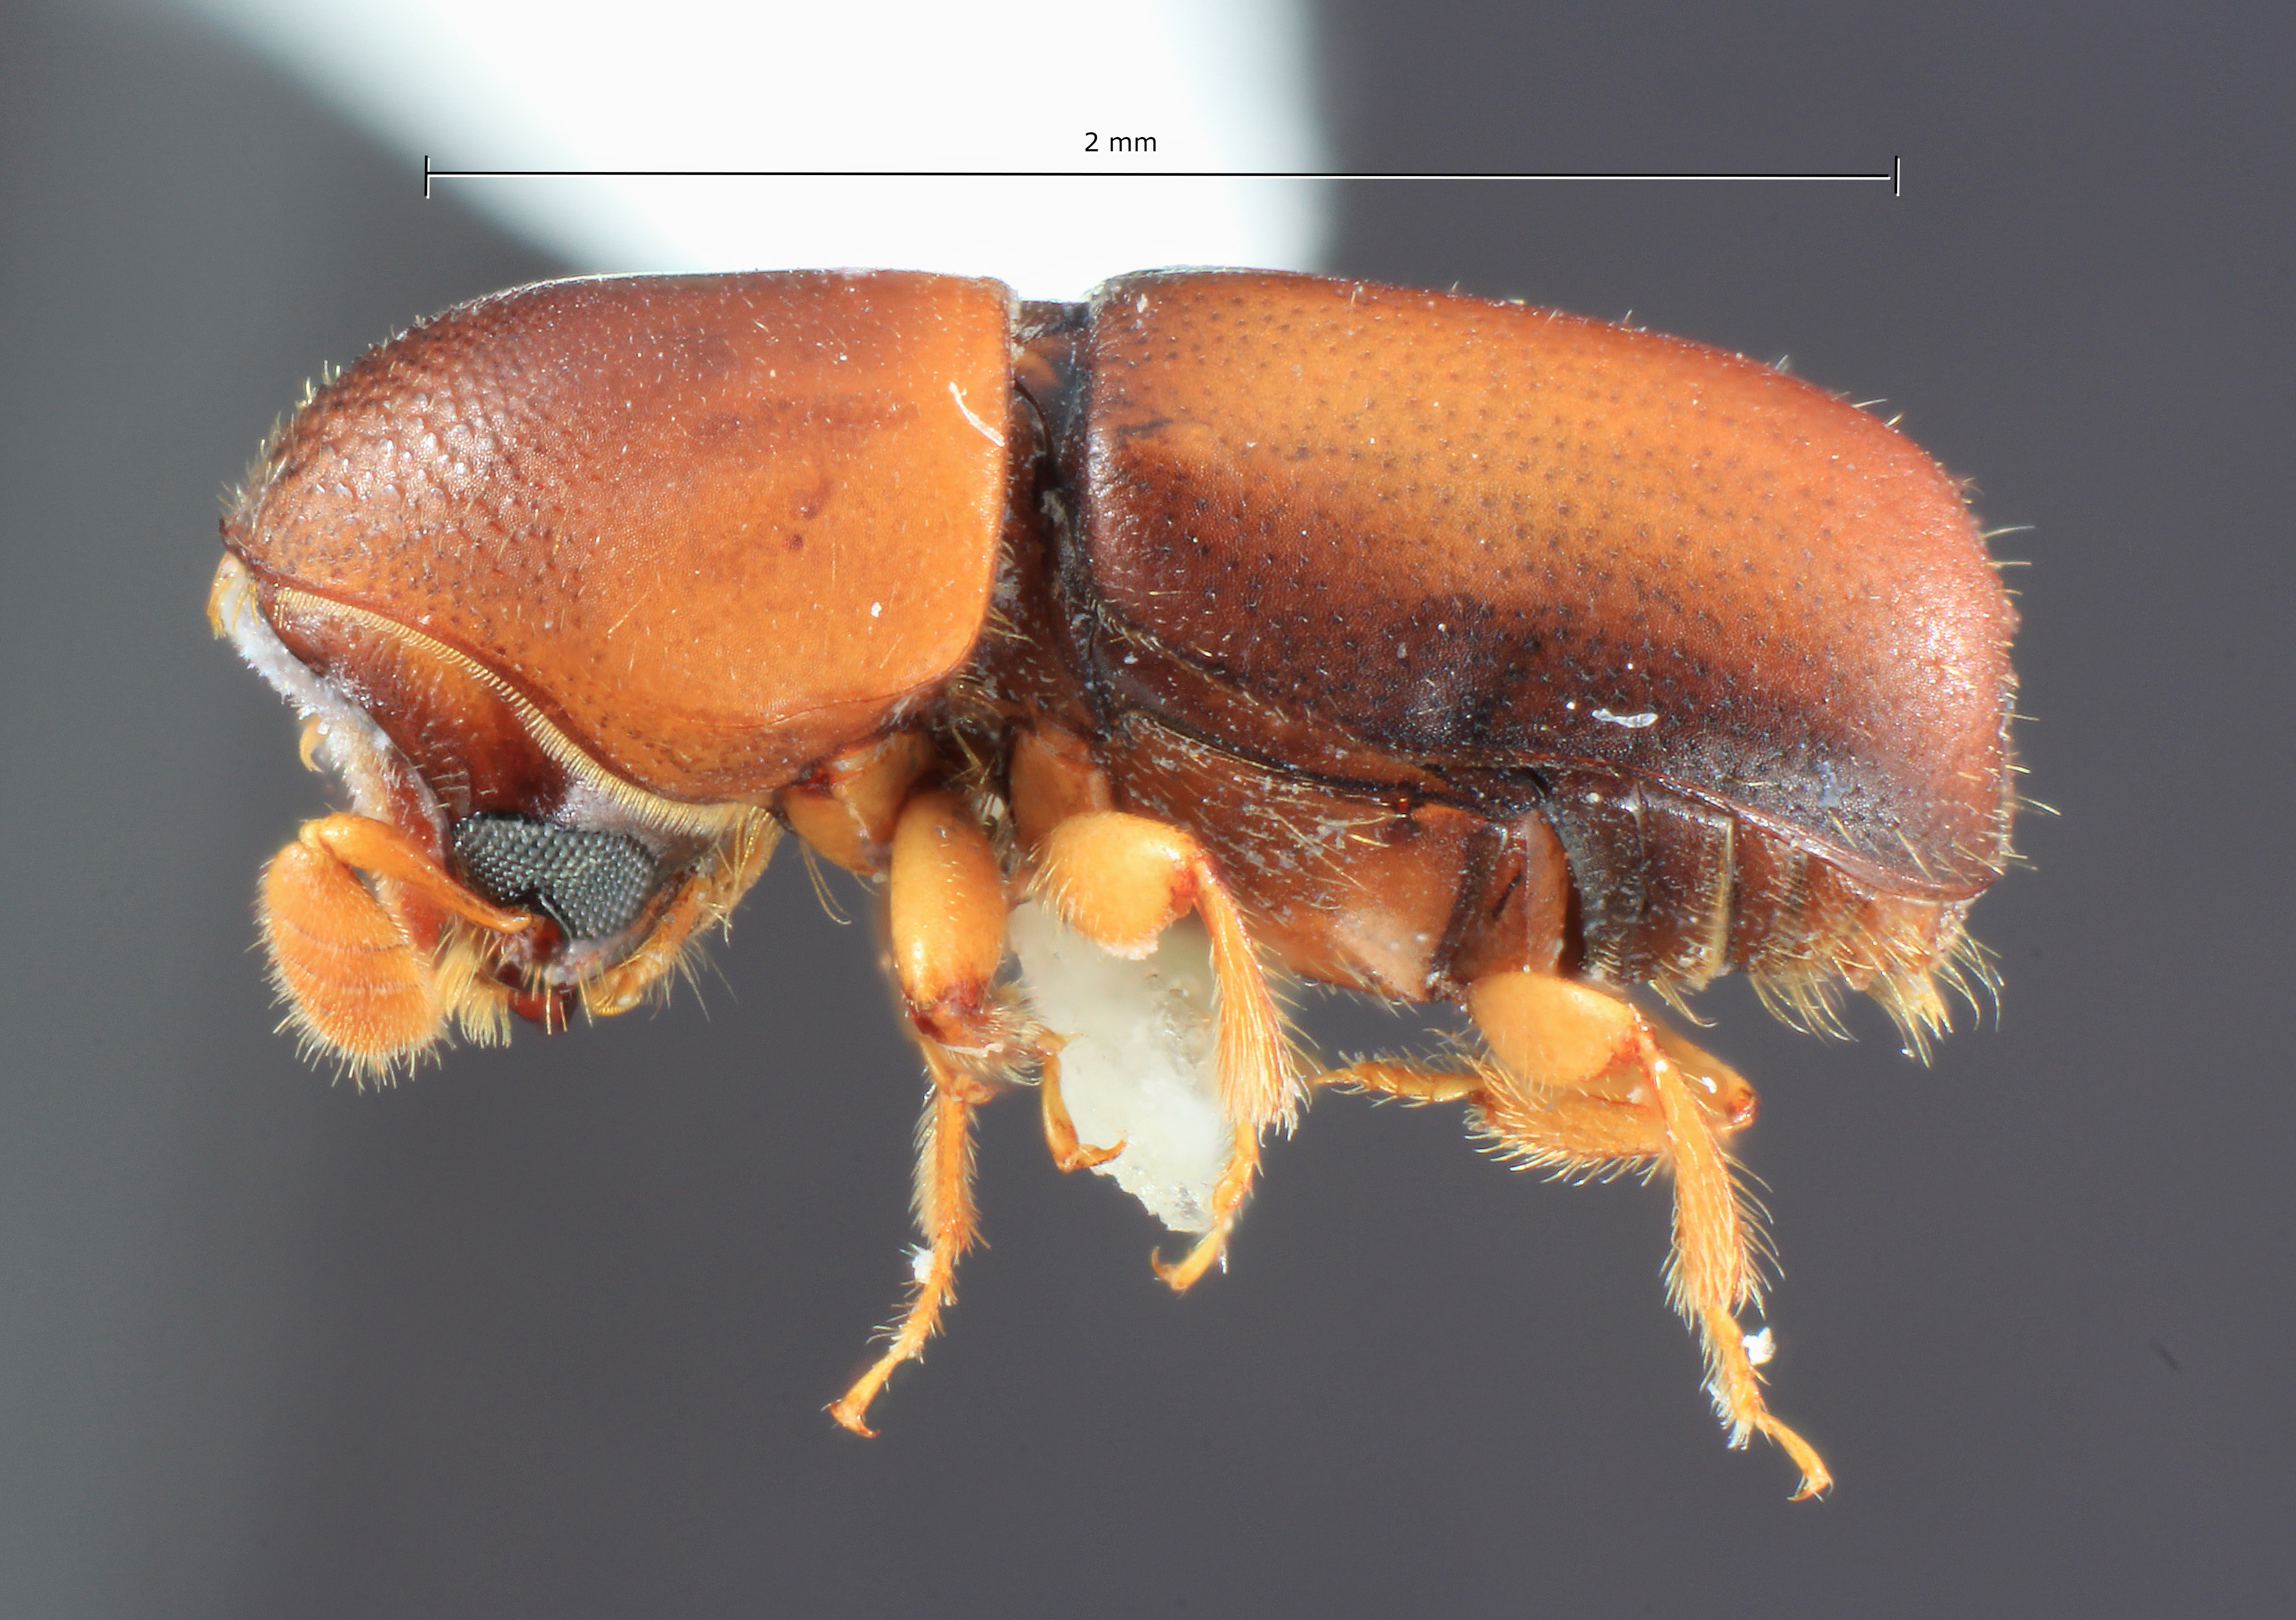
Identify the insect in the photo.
Corthylocurus medialis
